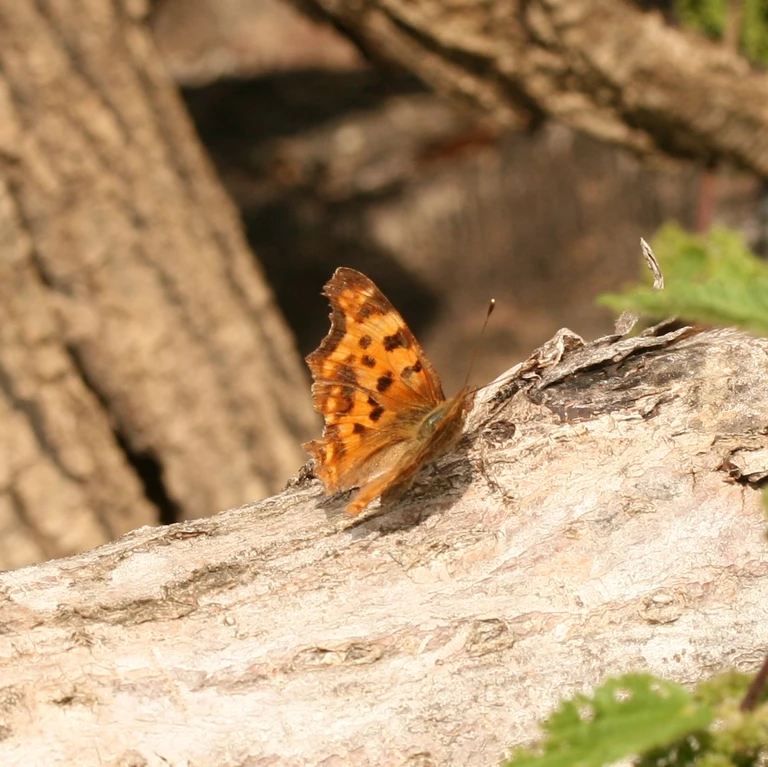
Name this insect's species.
Polygonia c-album
